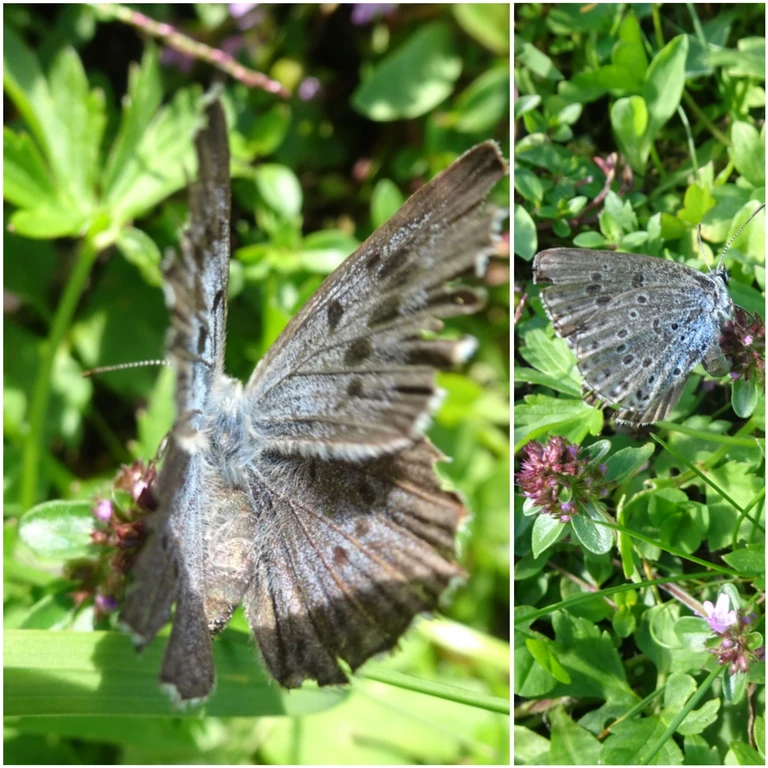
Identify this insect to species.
Phengaris arion (also Maculinea arion)
